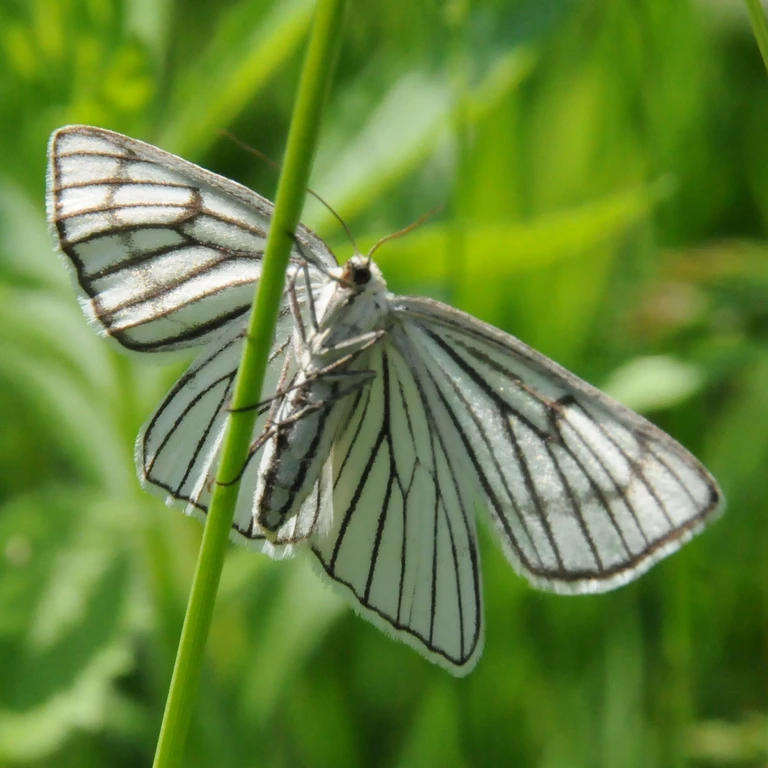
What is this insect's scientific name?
Siona lineata
